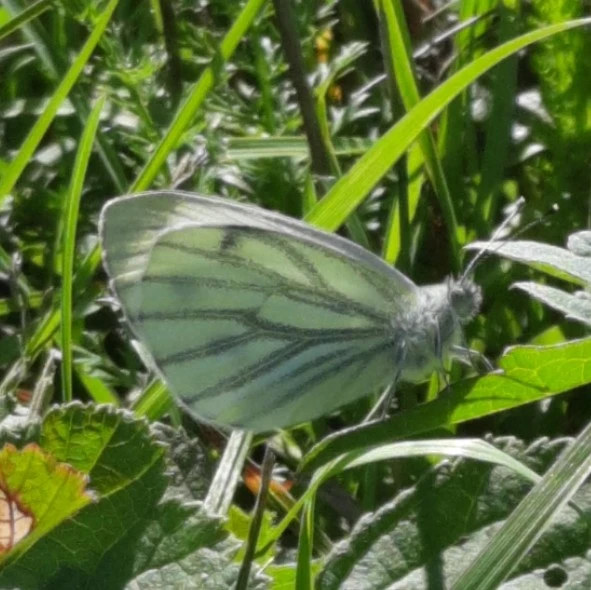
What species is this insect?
Pieris napi
